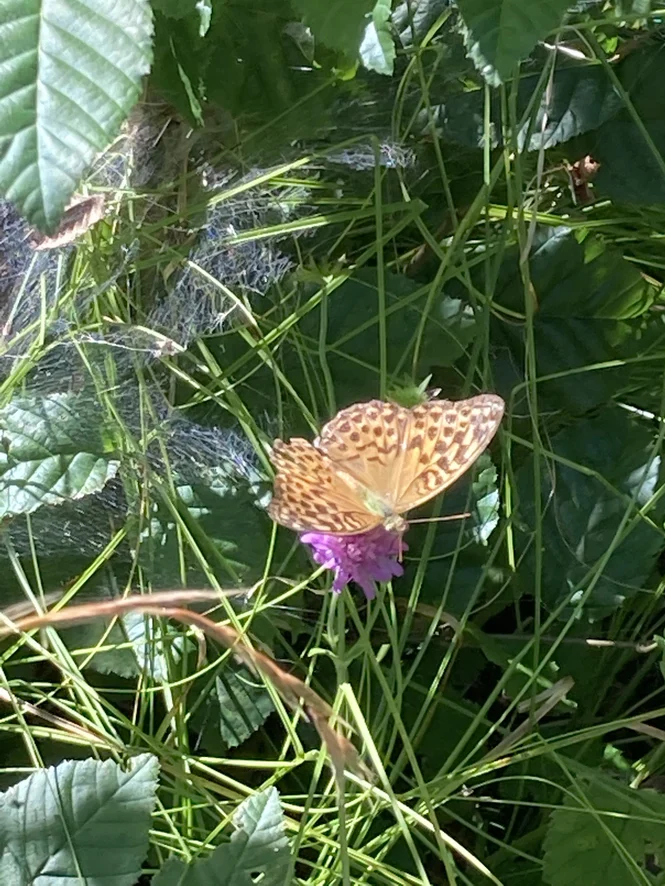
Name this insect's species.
Argynnis paphia
